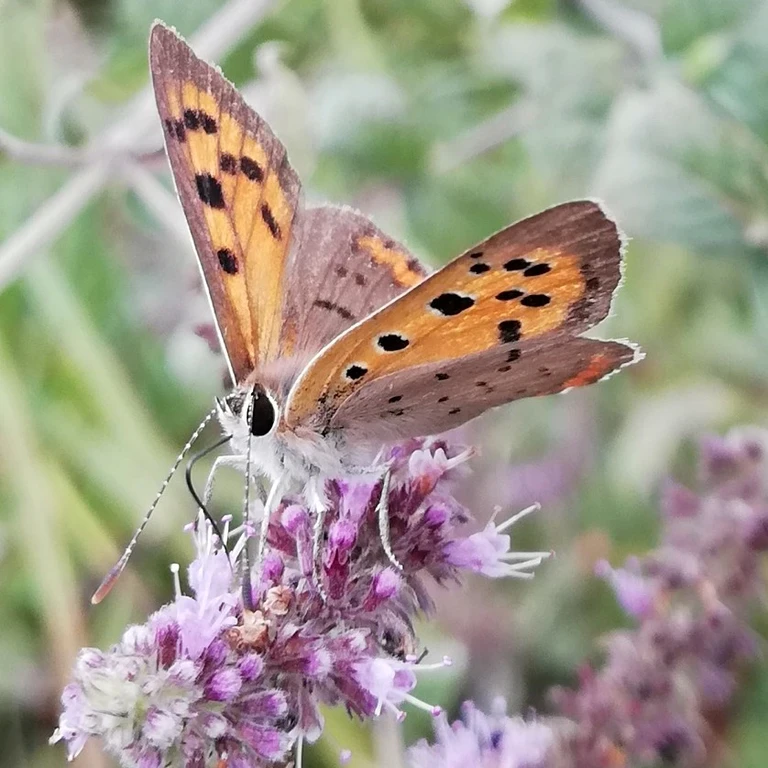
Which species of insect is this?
Lycaena phlaeas
